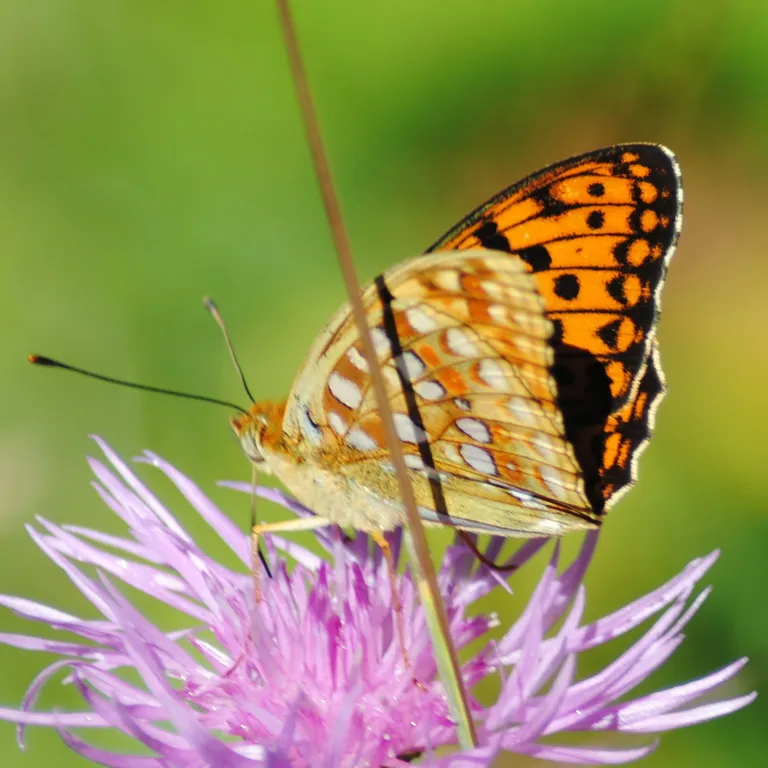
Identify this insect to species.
Fabriciana adippe
